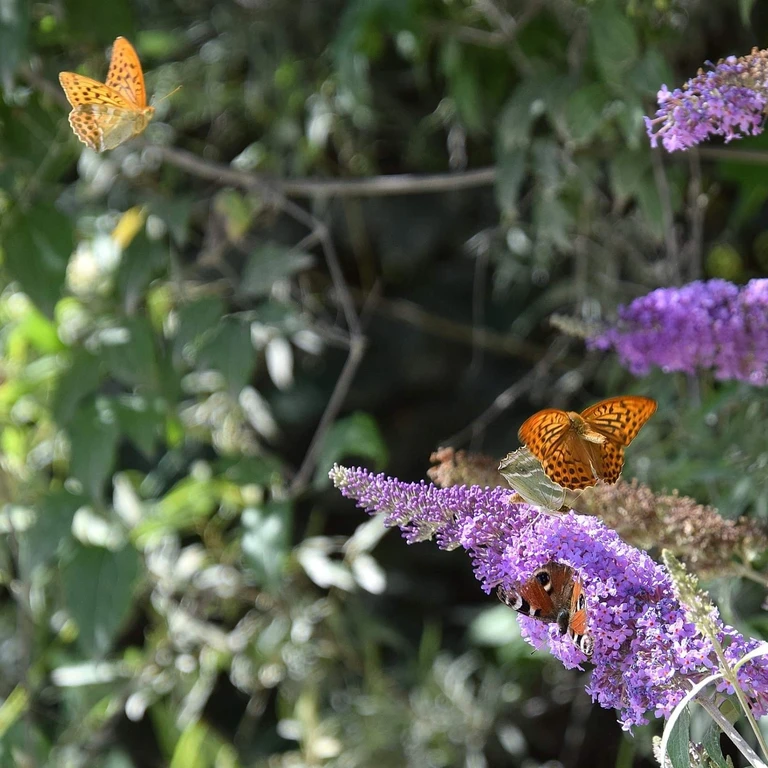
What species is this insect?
Aglais io
